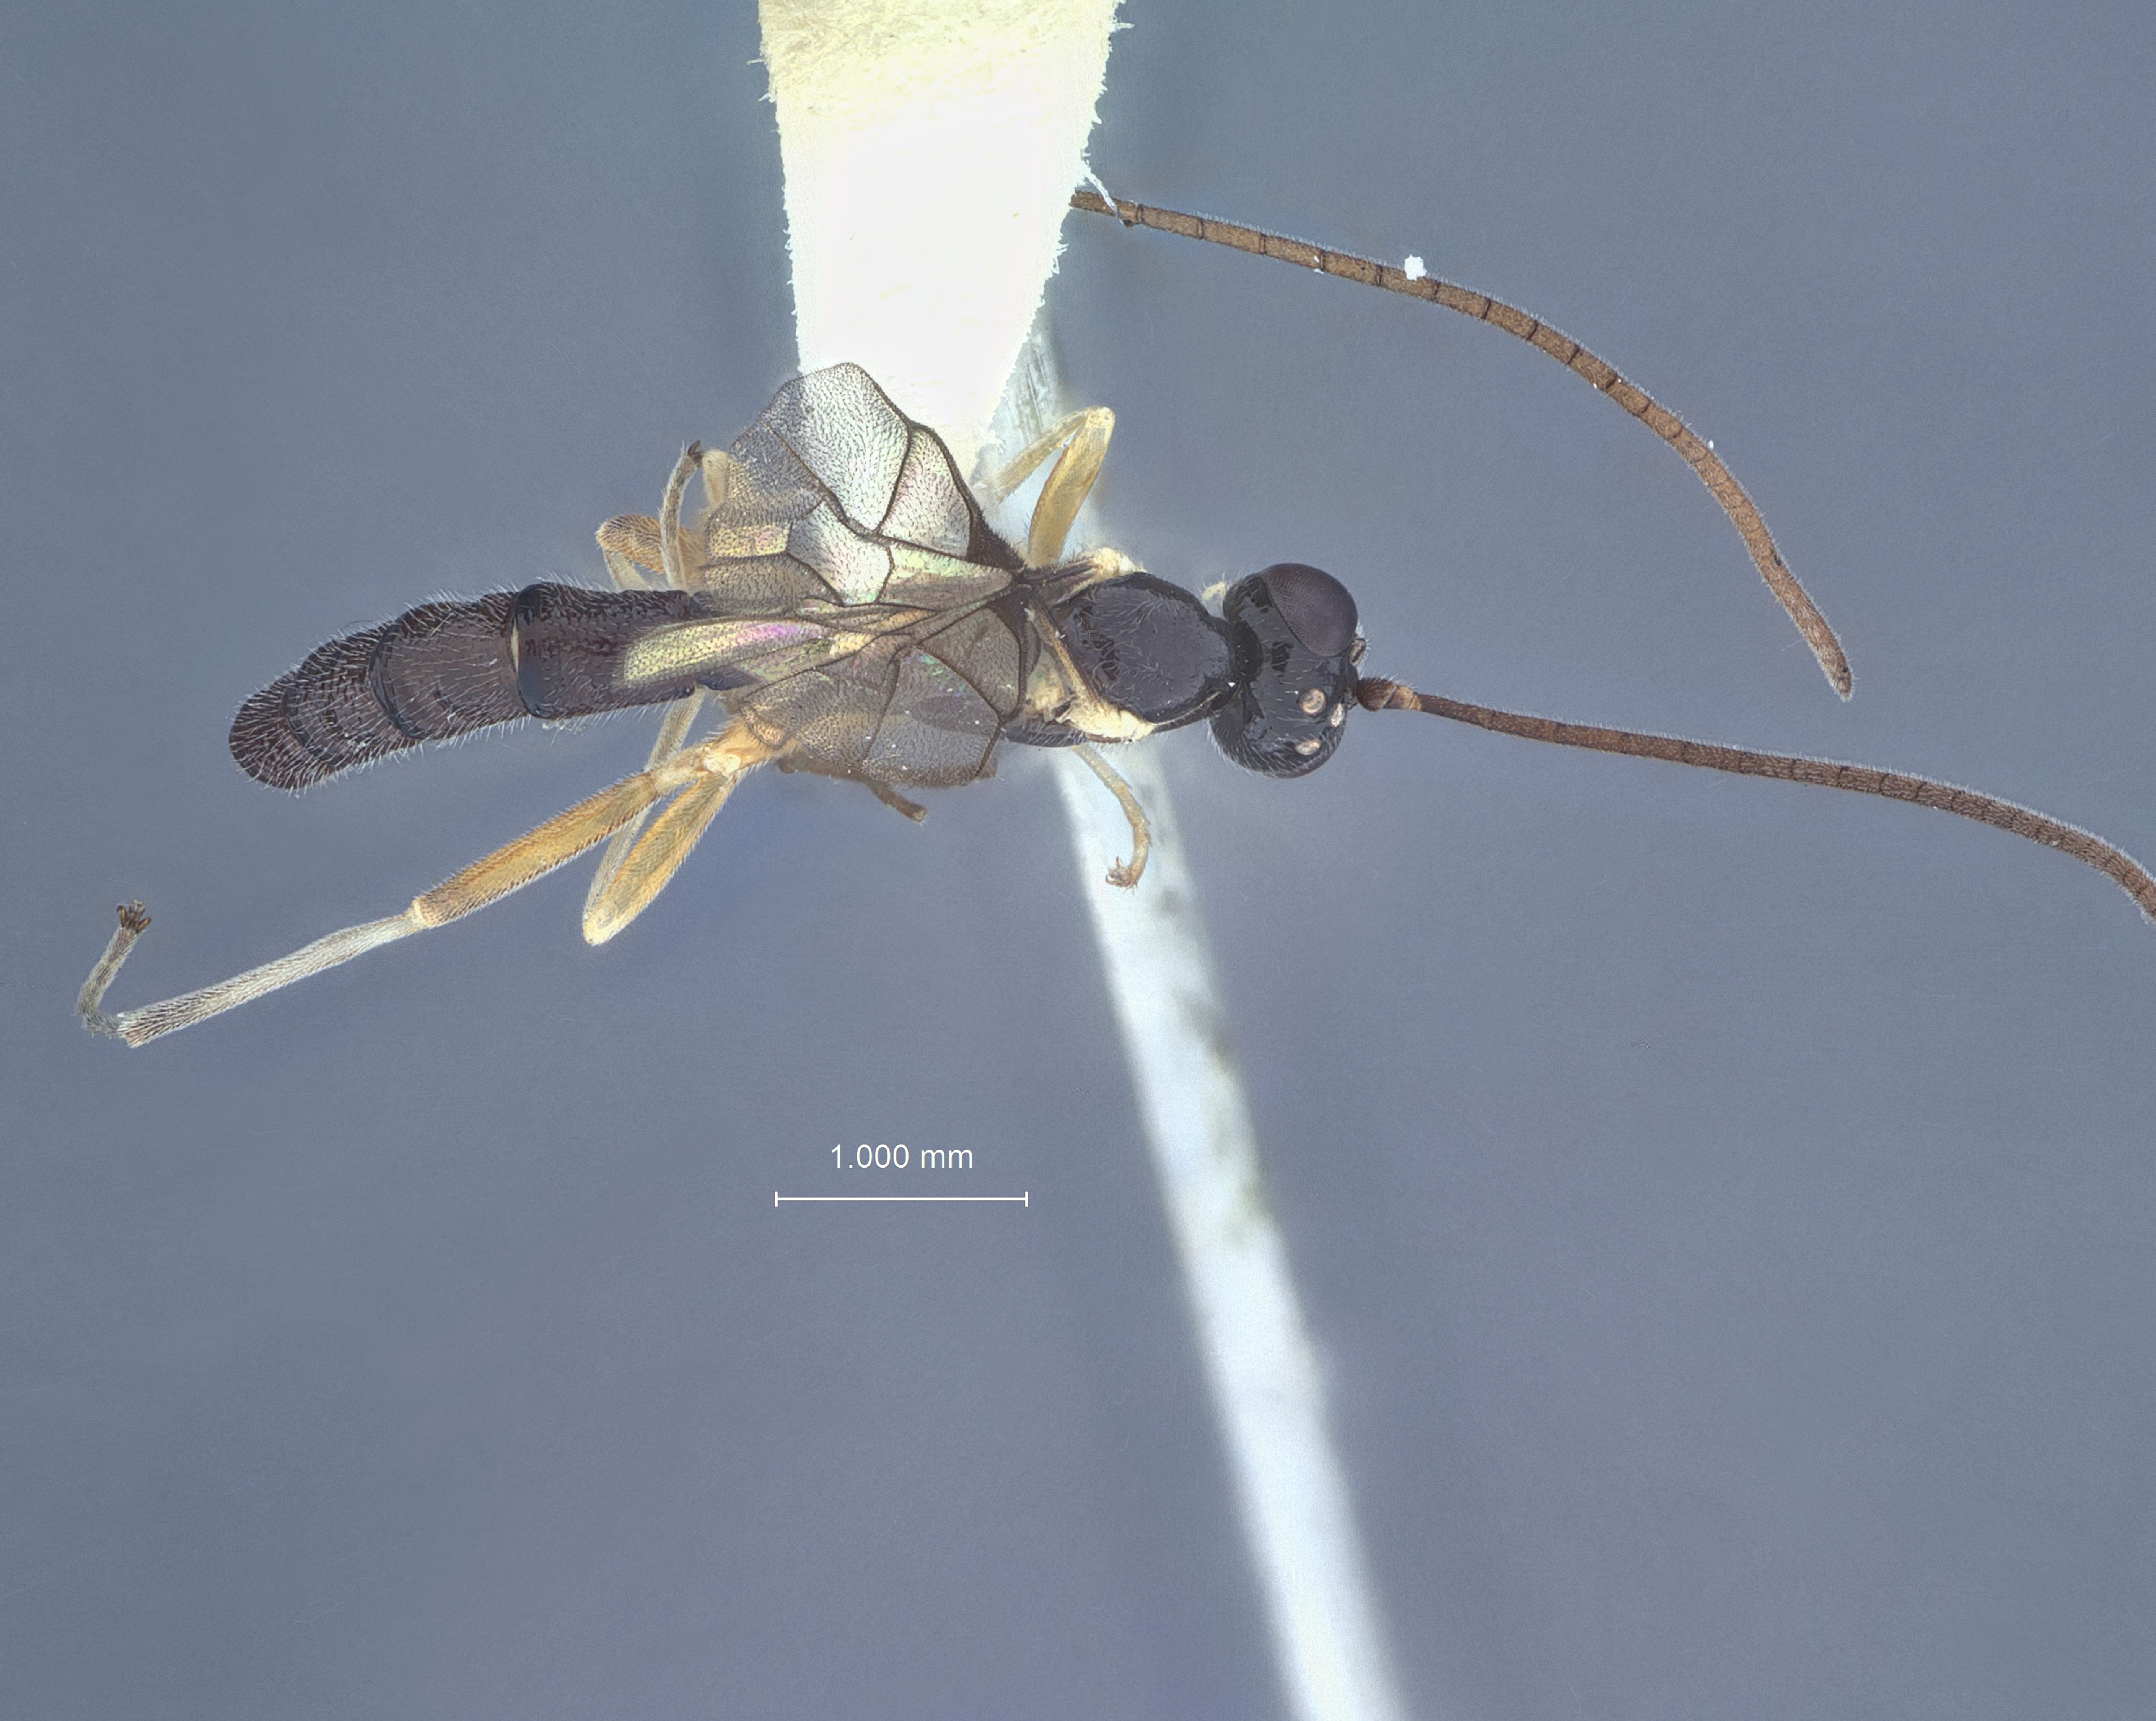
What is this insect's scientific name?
Apistephialtes coracinus
